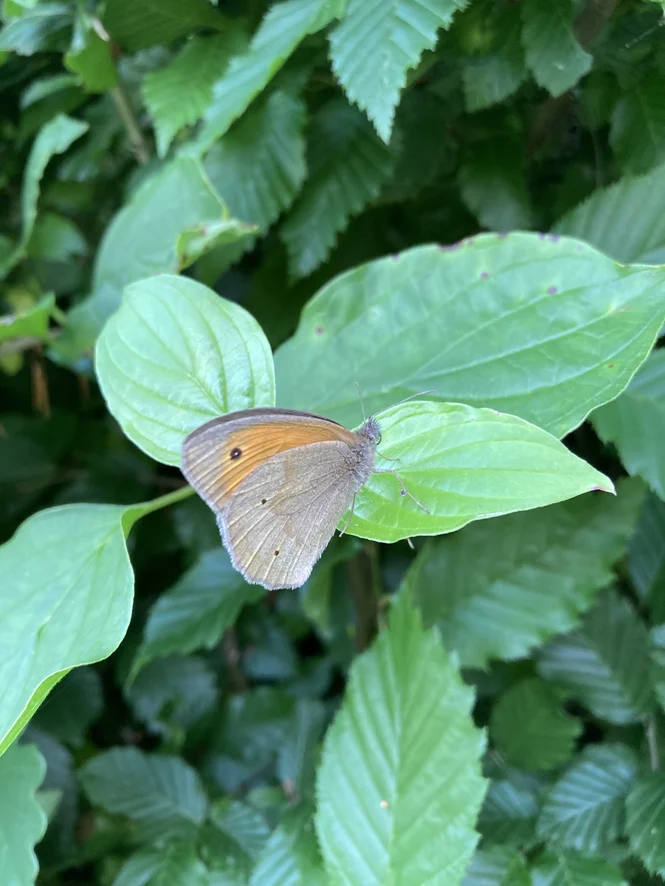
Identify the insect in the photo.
Maniola jurtina
